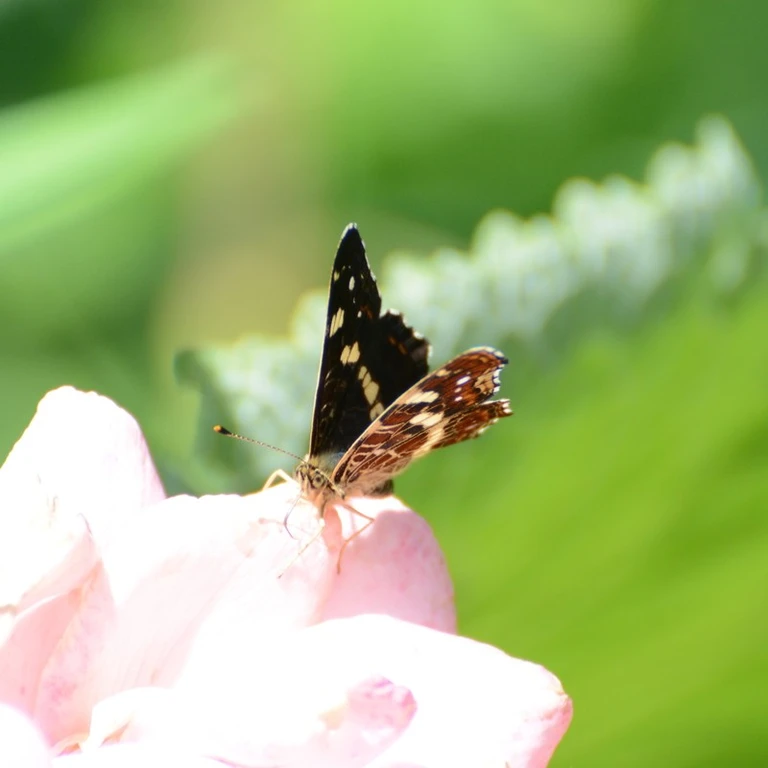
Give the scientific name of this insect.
Araschnia levana
